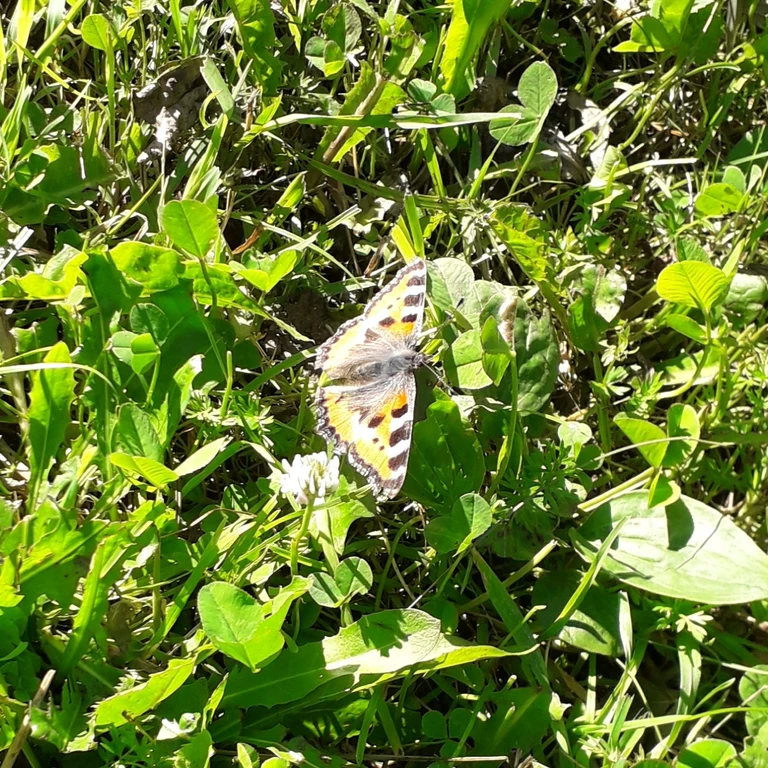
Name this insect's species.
Aglais urticae
